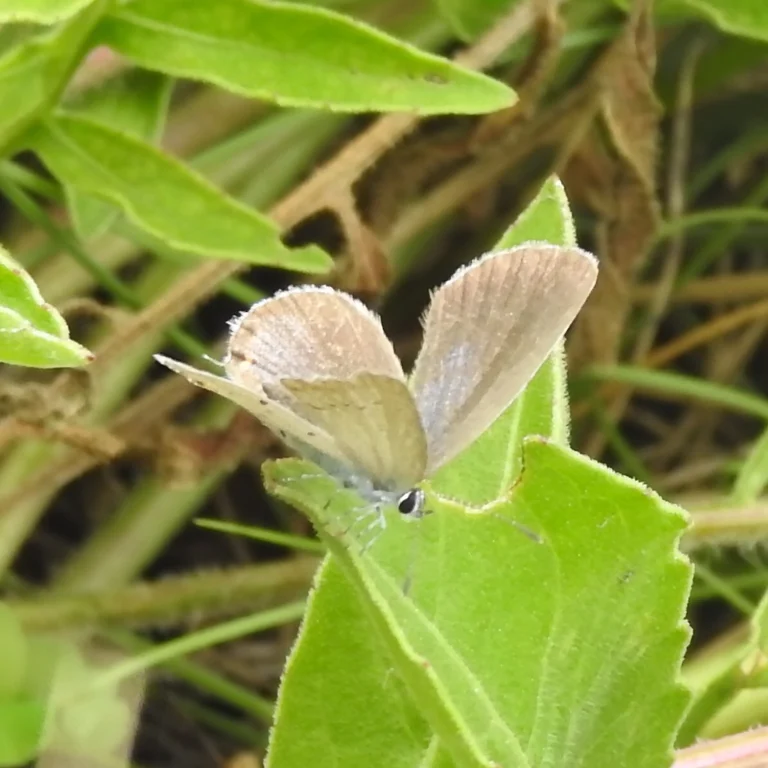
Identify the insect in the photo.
Cupido argiades (also Elkalyce argiades)
